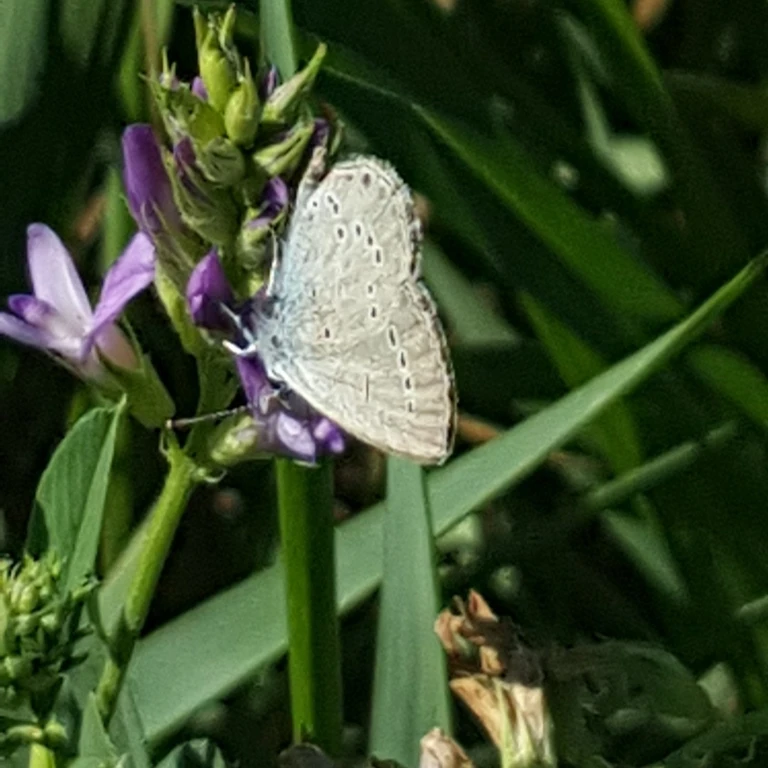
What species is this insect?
Cupido minimus
